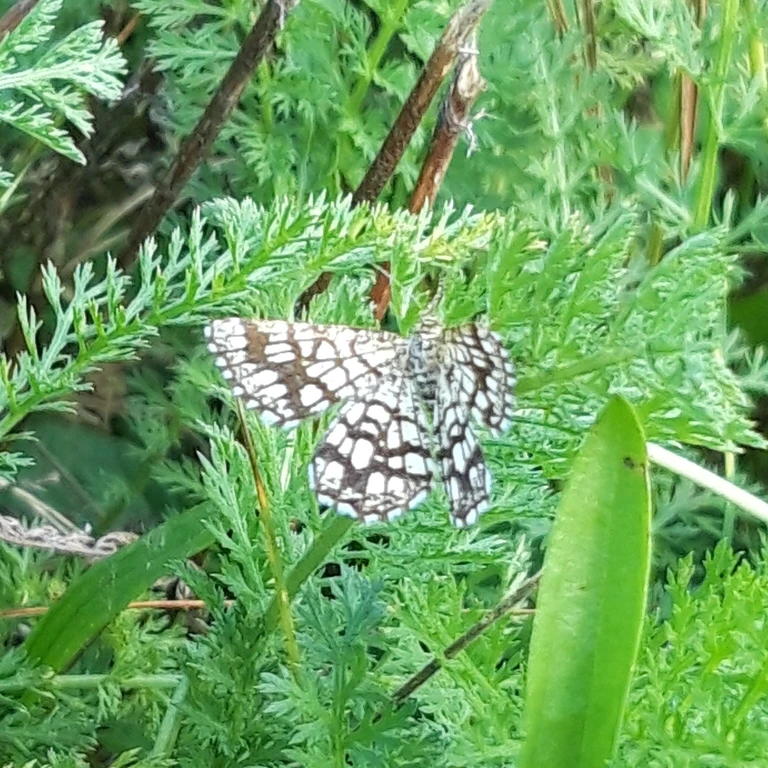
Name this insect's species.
Chiasmia clathrata
